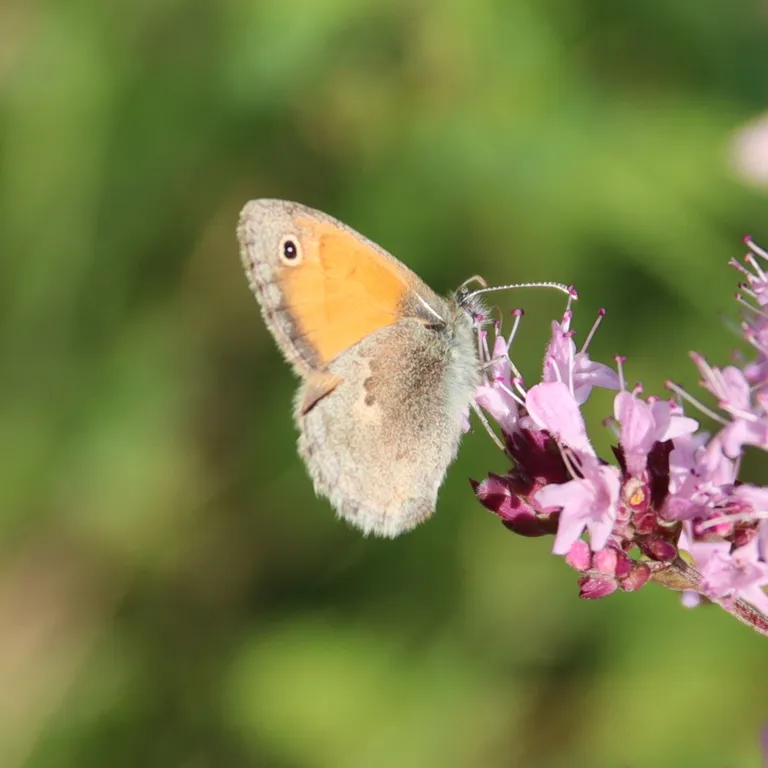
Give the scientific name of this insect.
Coenonympha pamphilus
